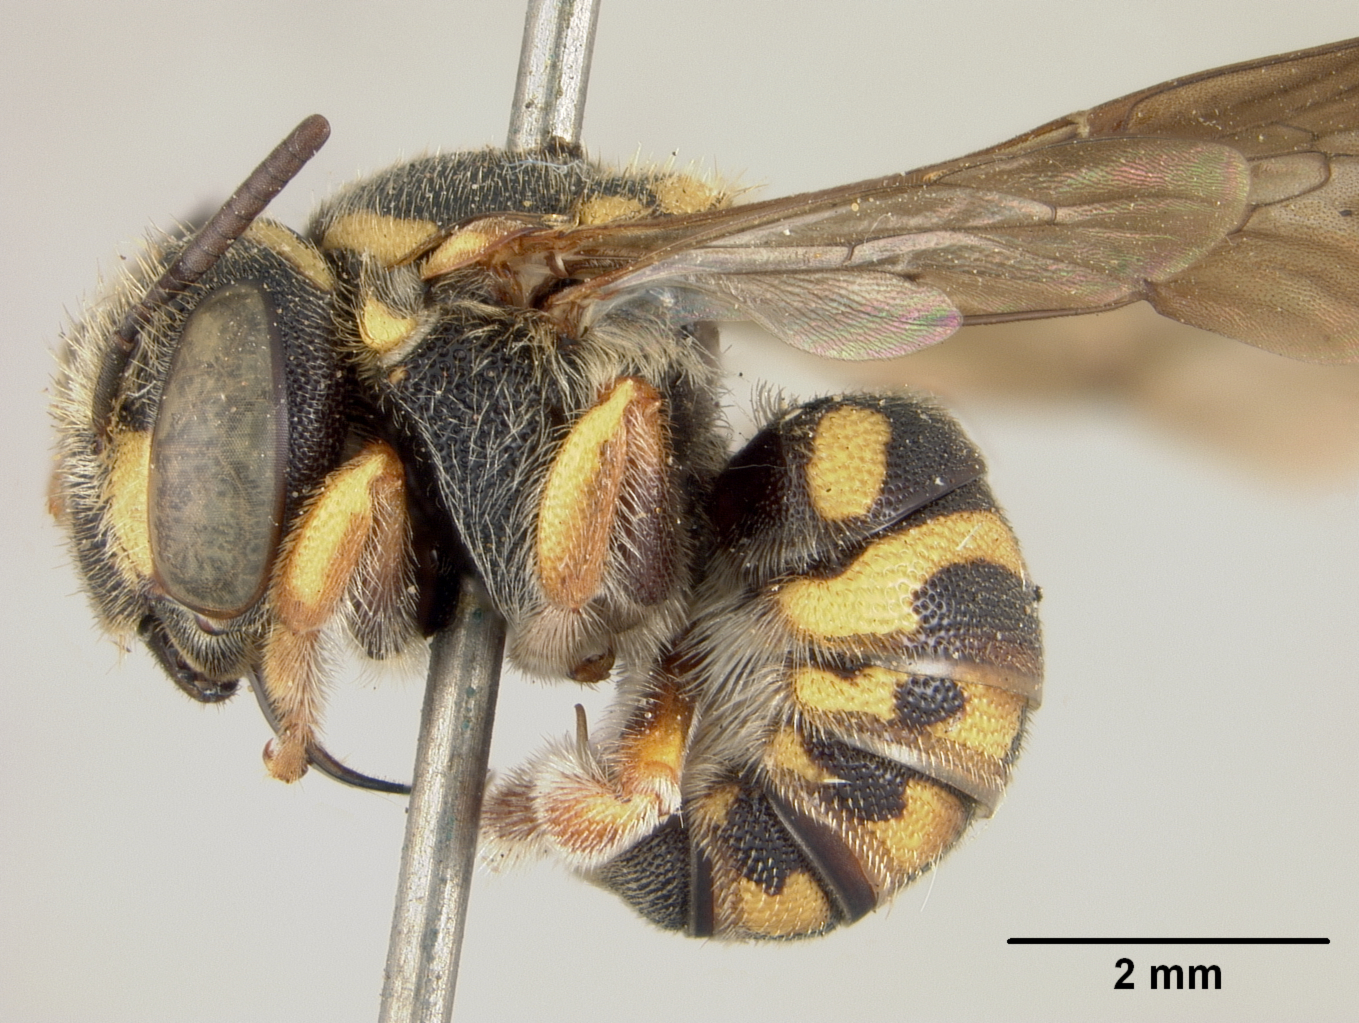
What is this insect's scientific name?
Anthidium gilense
